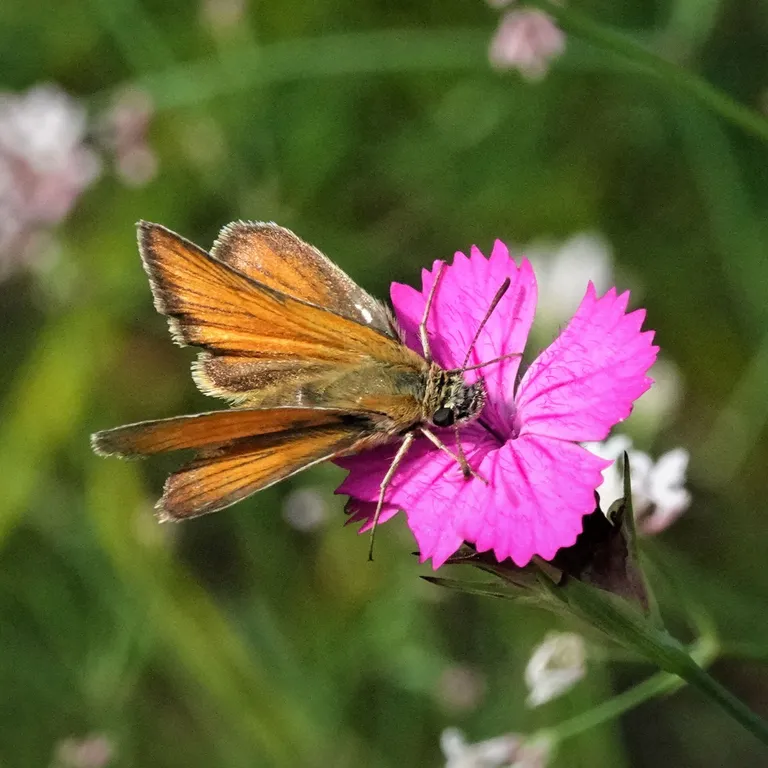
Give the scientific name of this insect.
Thymelicus sylvestris
